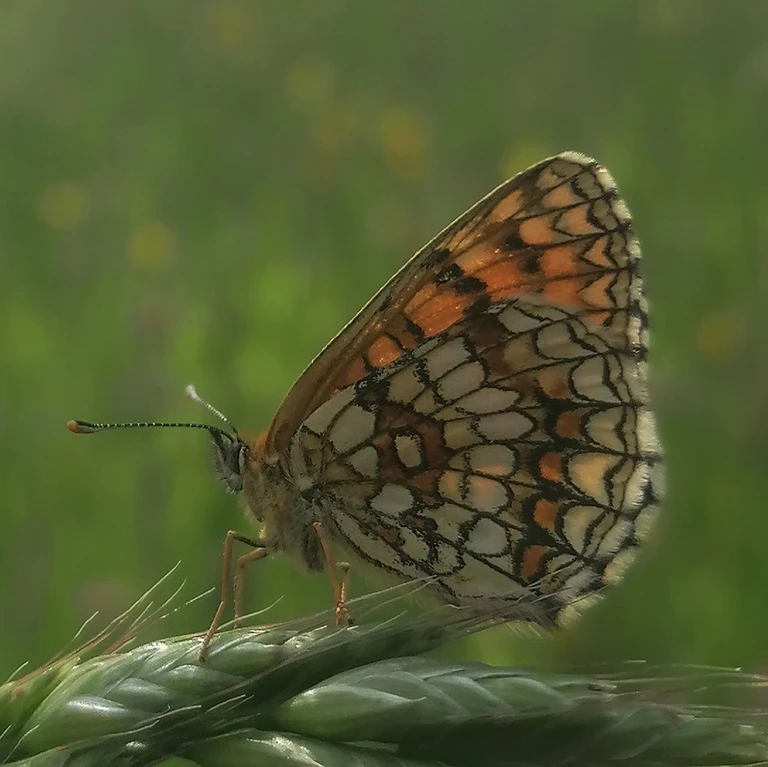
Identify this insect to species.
Melitaea athalia
